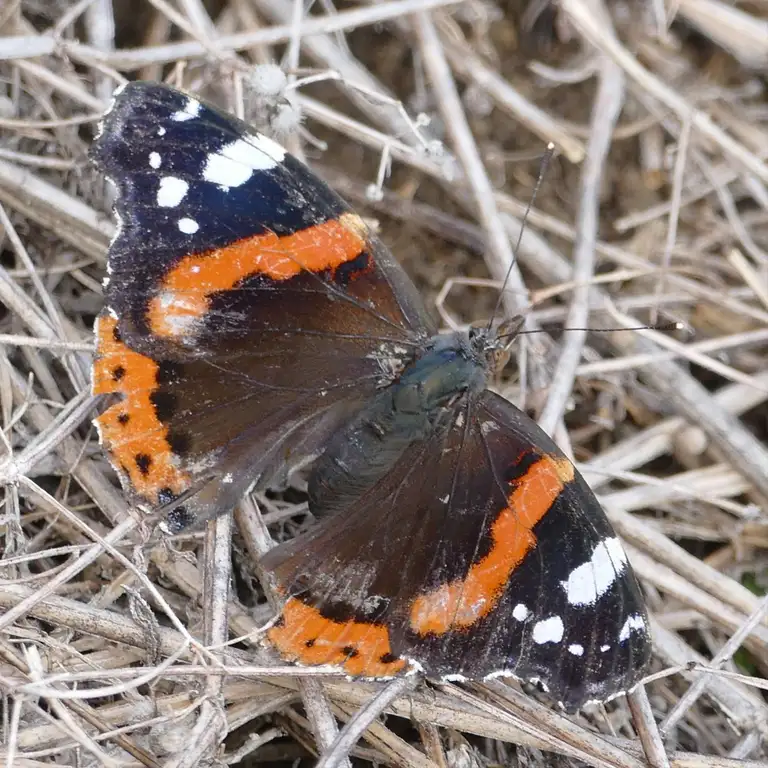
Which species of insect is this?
Vanessa atalanta
